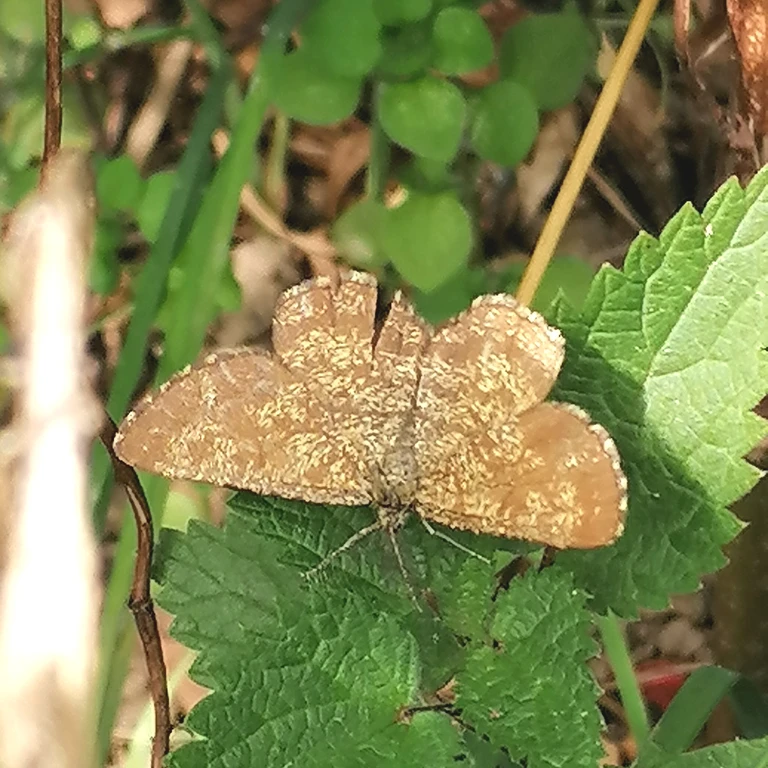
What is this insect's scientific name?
Ematurga atomaria
